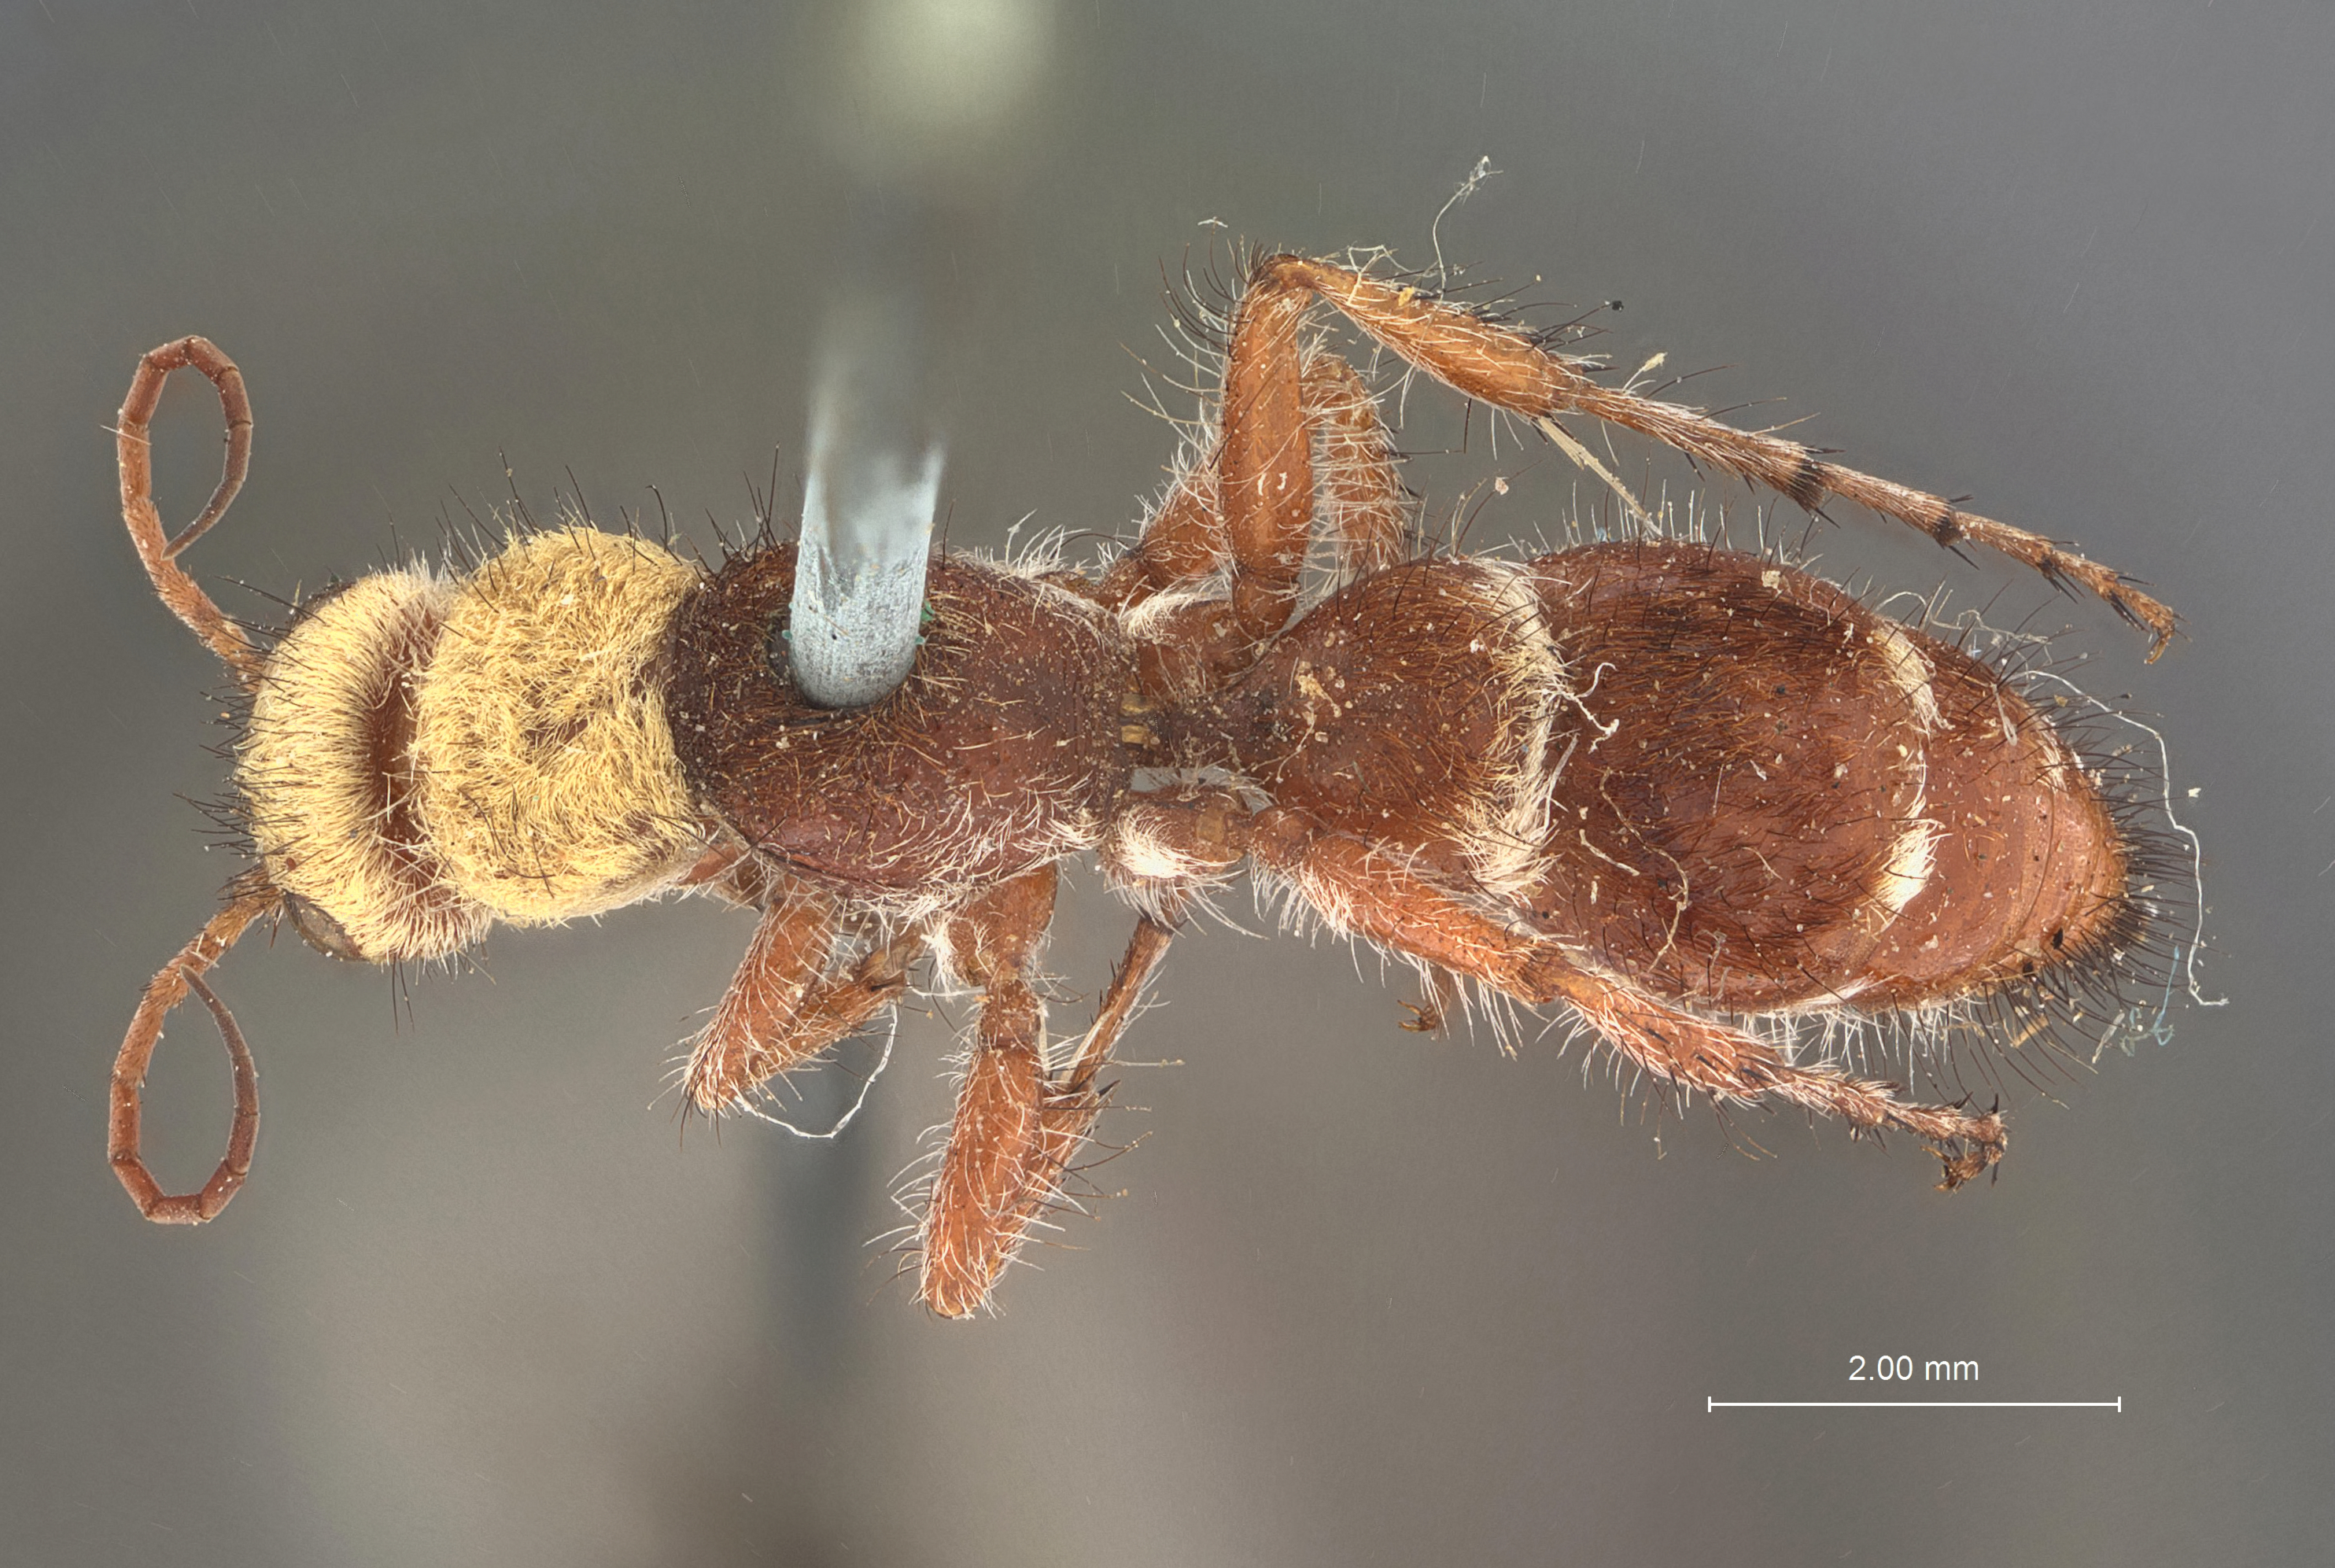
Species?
Chyphotes mirabilis
